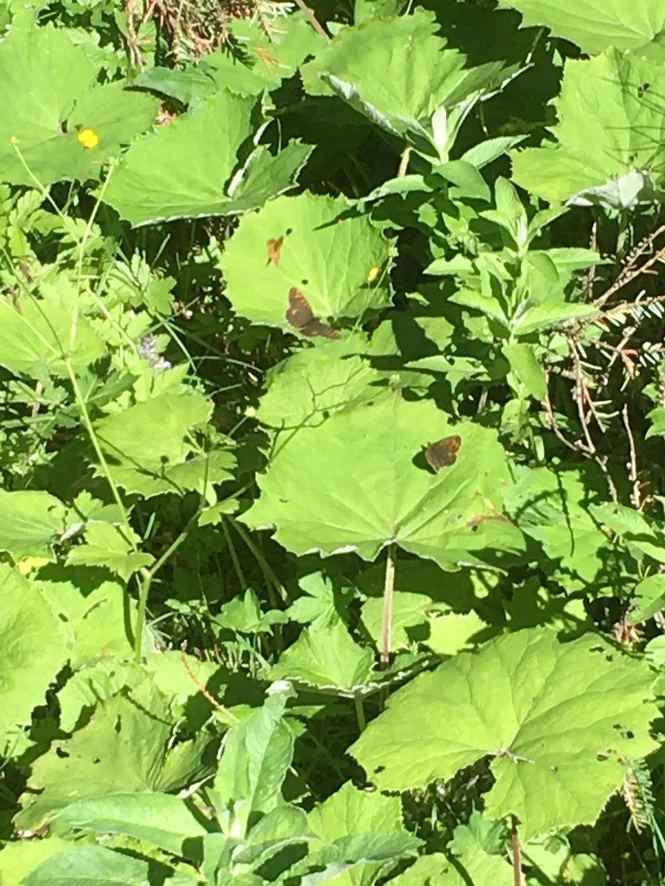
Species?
Boloria thore
